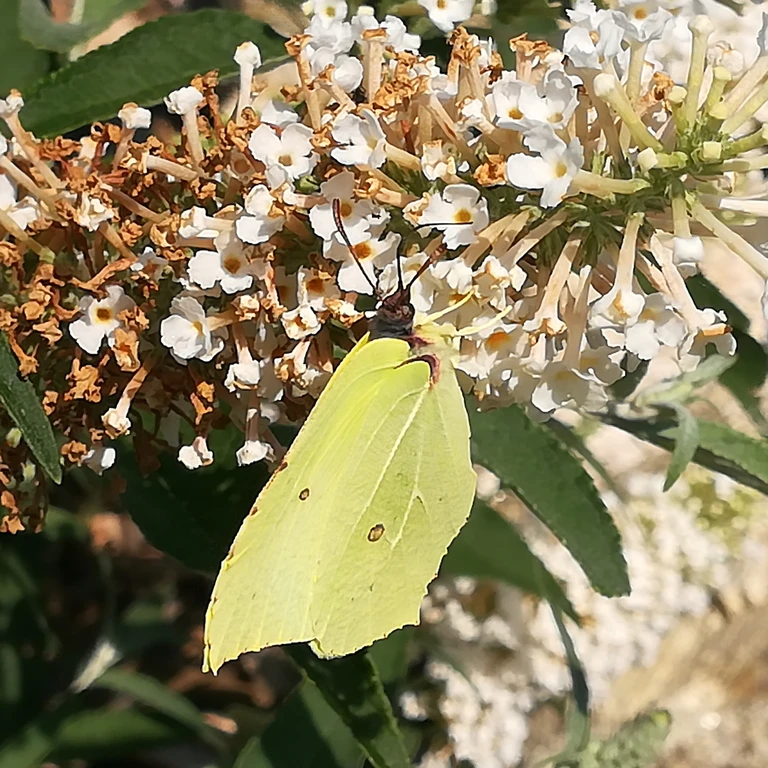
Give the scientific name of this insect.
Gonepteryx rhamni
